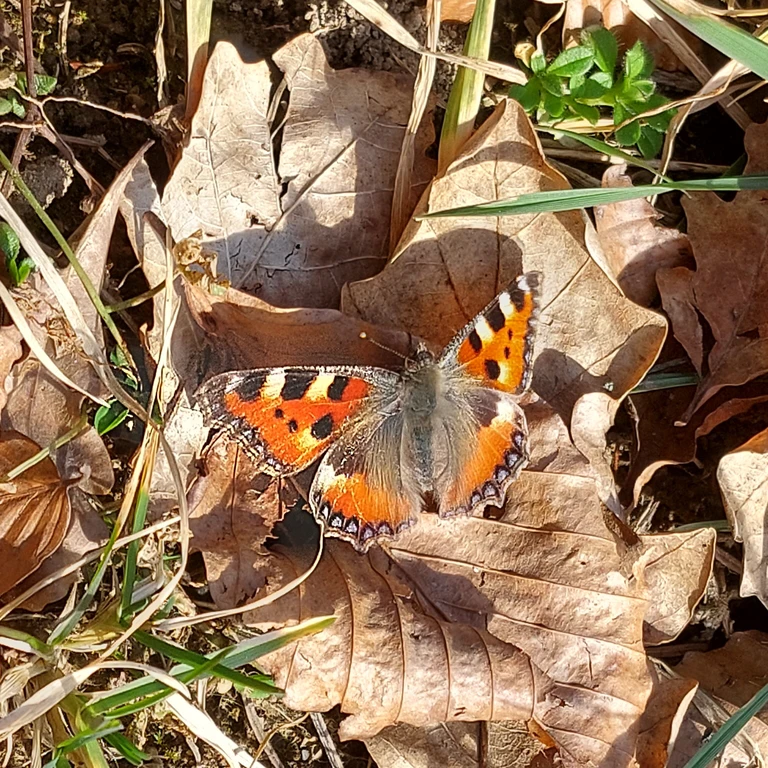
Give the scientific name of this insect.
Aglais urticae
